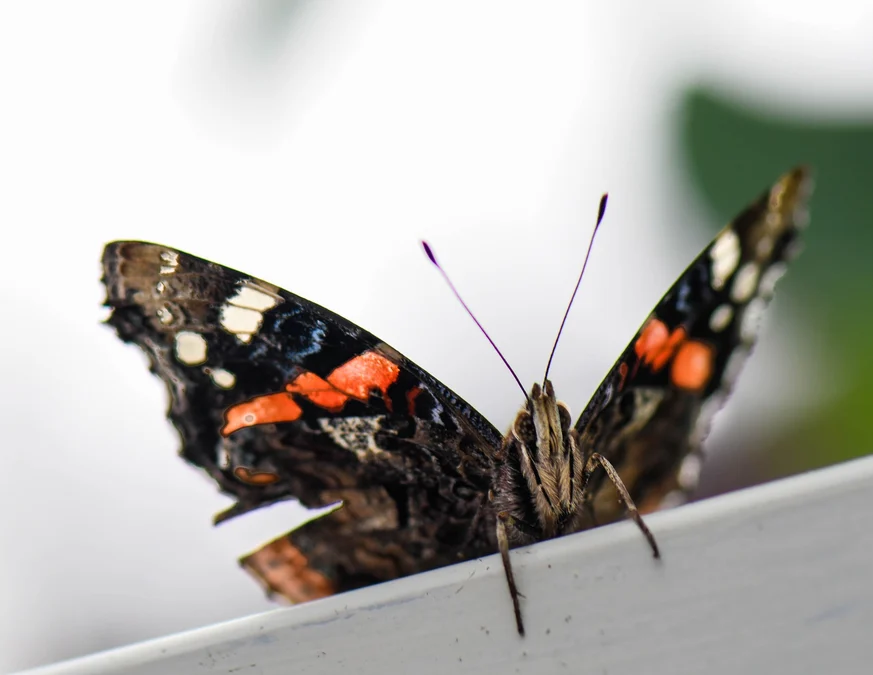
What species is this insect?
Vanessa atalanta
